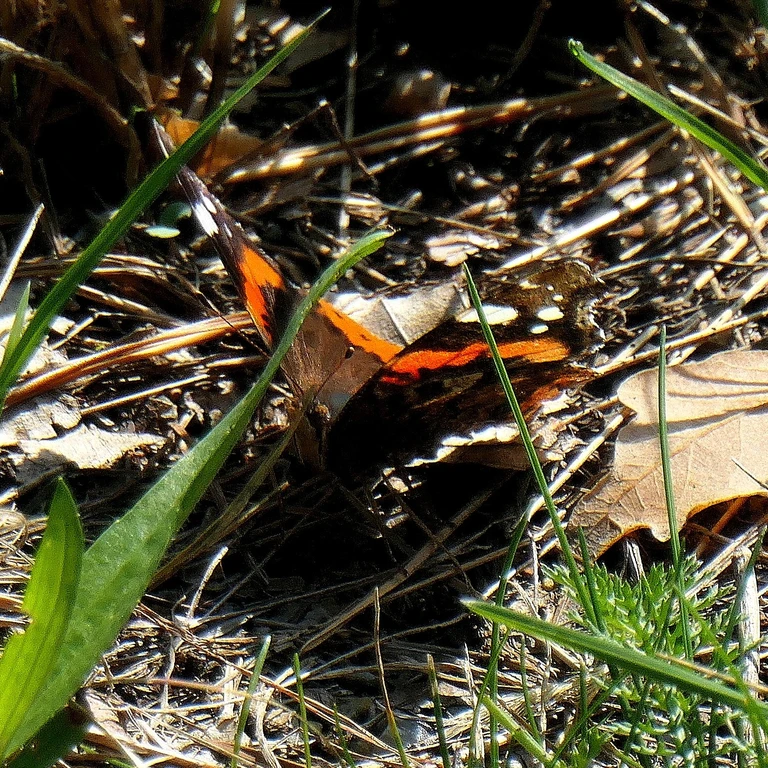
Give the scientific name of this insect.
Vanessa atalanta
